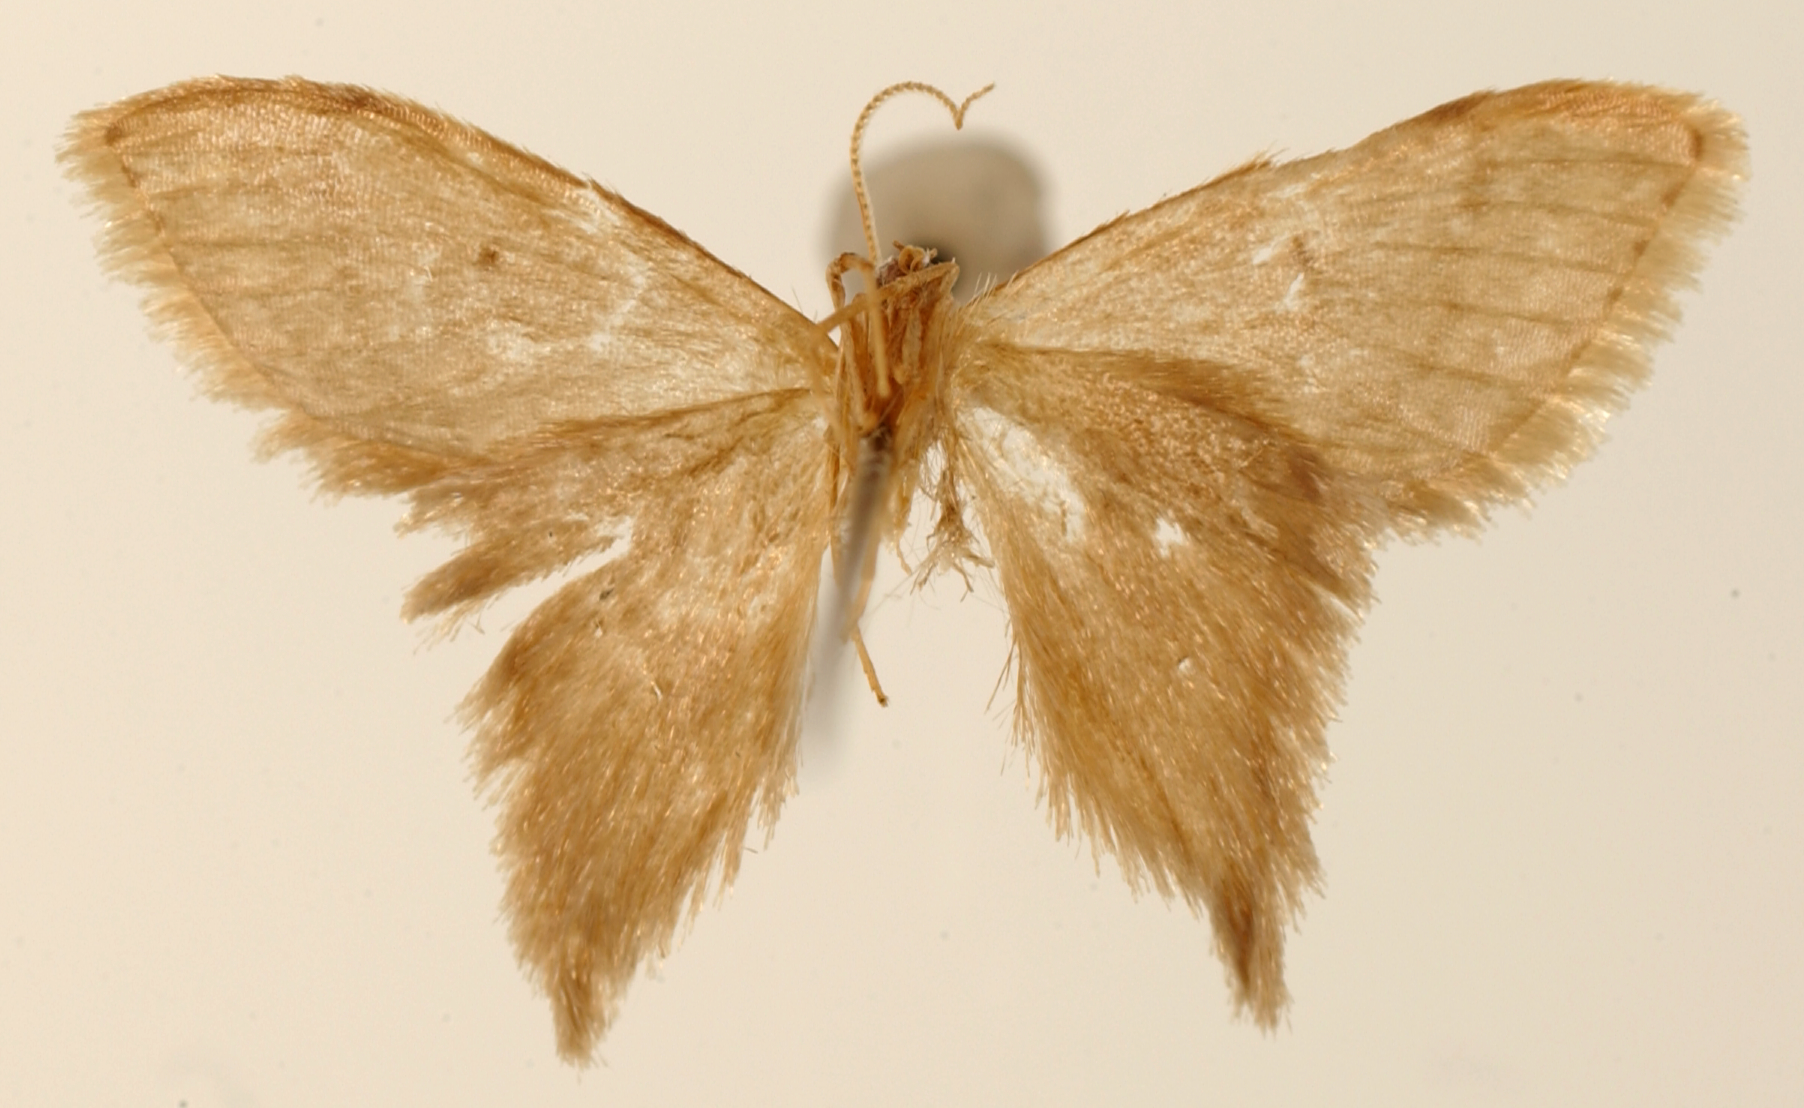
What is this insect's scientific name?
Brachyprota trigonata
